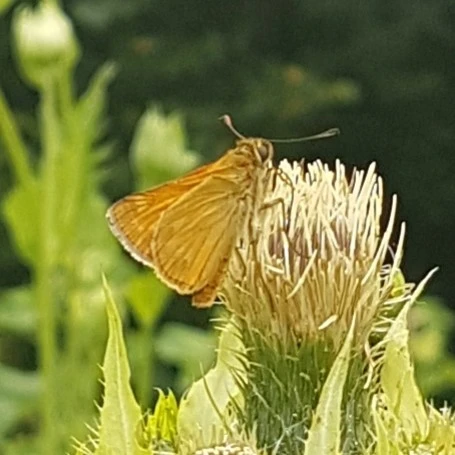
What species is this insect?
Ochlodes sylvanus (also Ochlodes venata)
